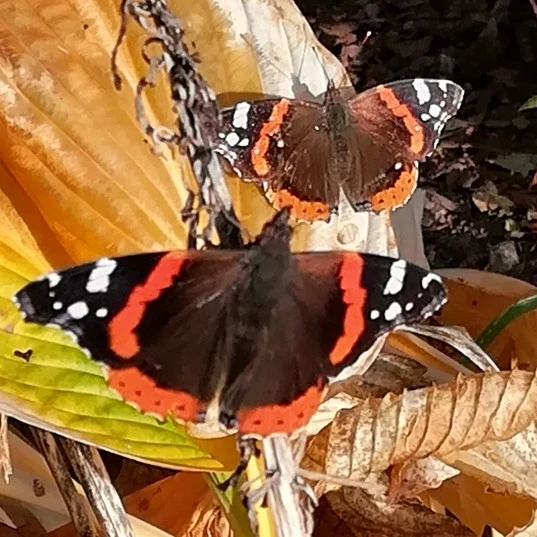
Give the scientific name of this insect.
Vanessa atalanta
